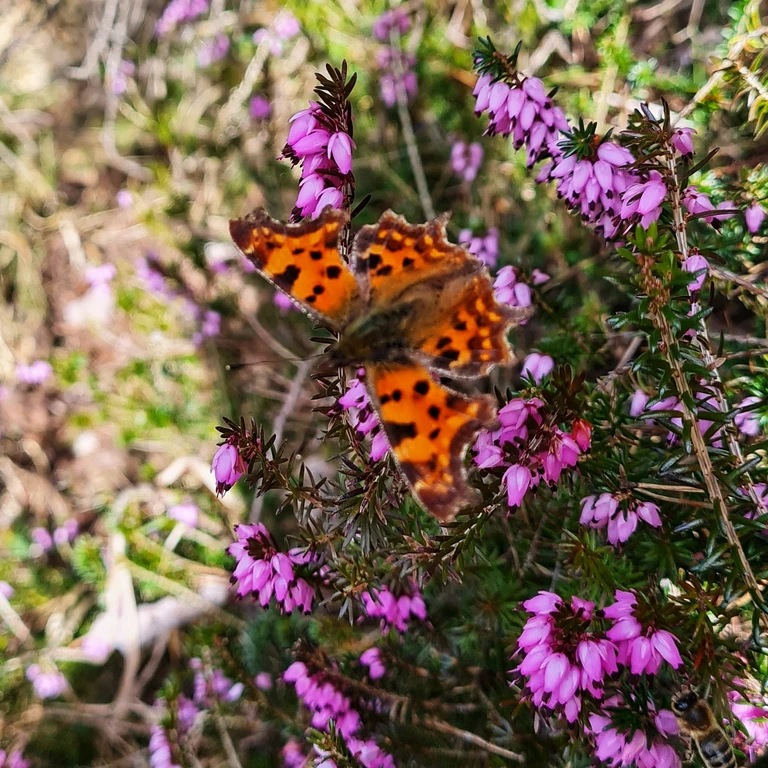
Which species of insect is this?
Polygonia c-album
